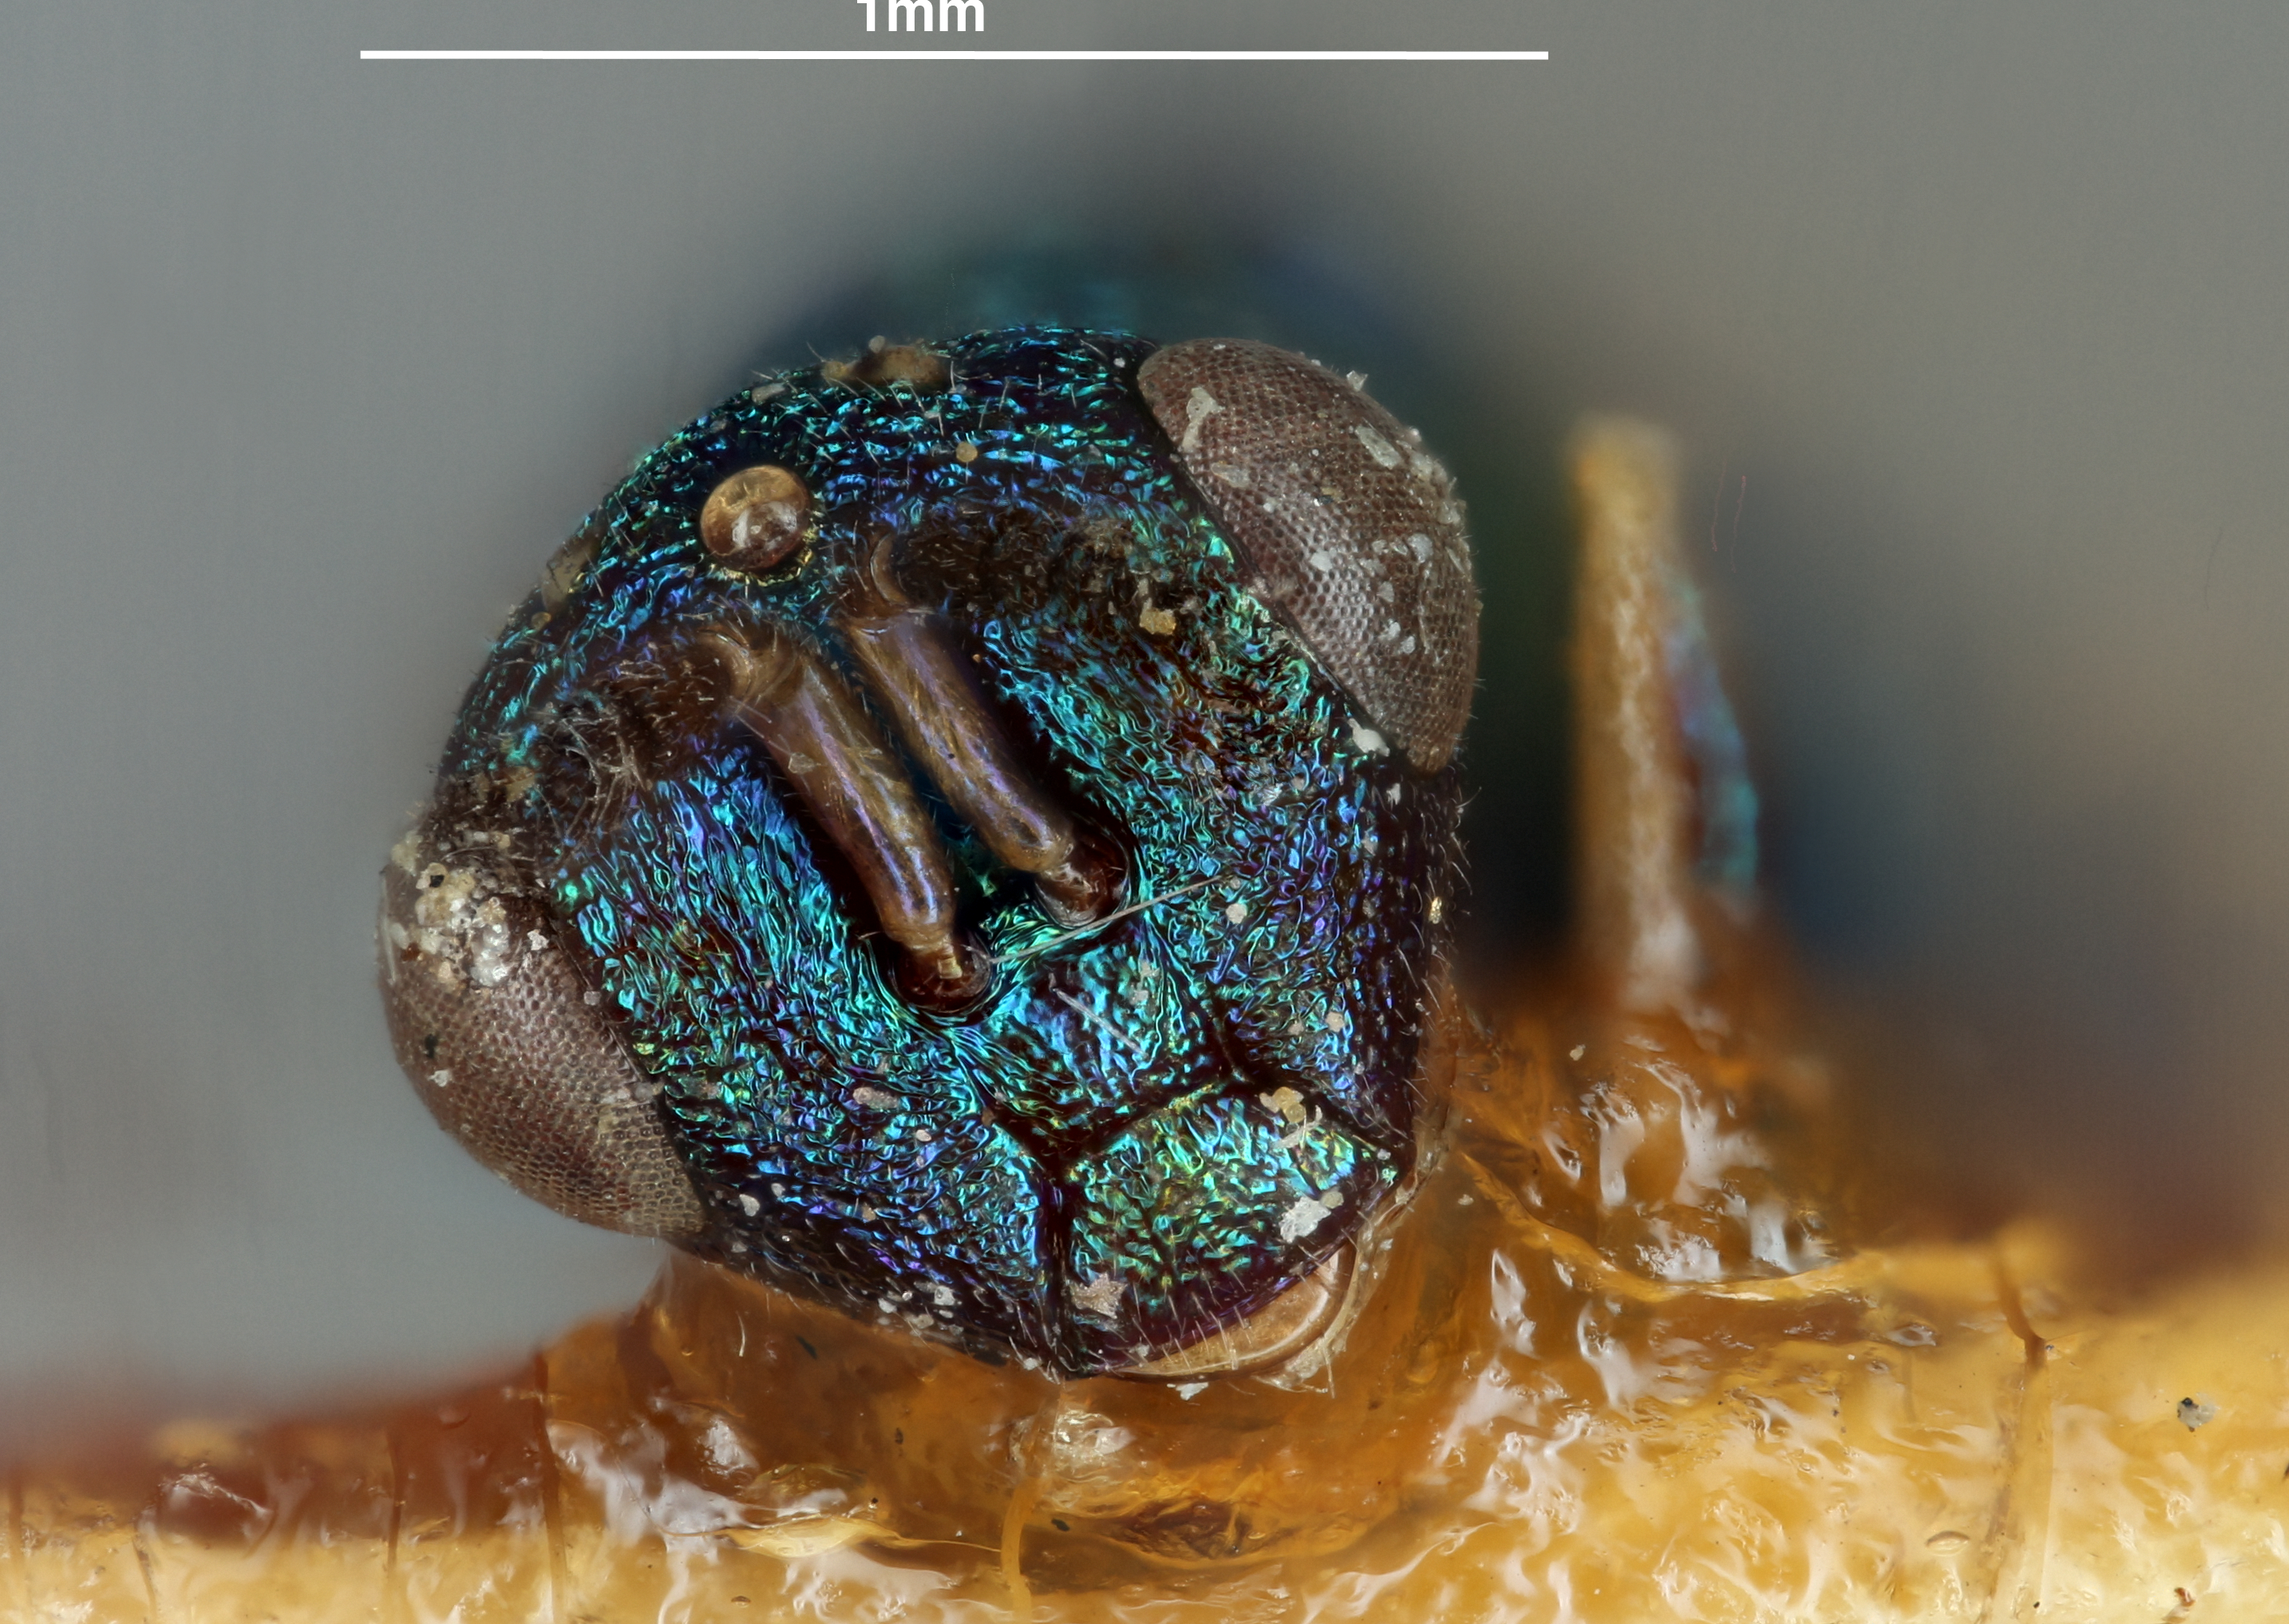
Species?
Orasema violacea
